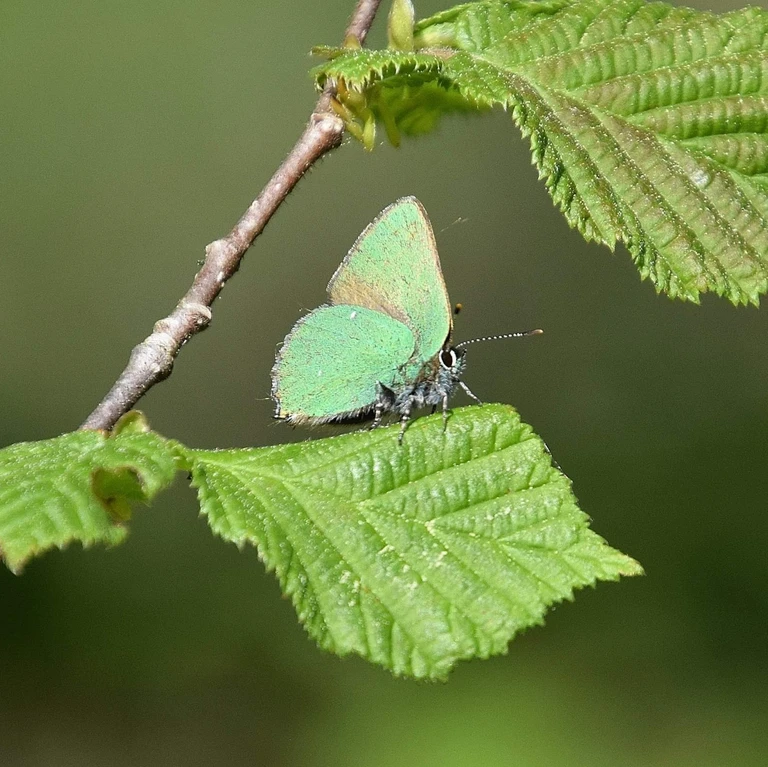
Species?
Callophrys rubi
